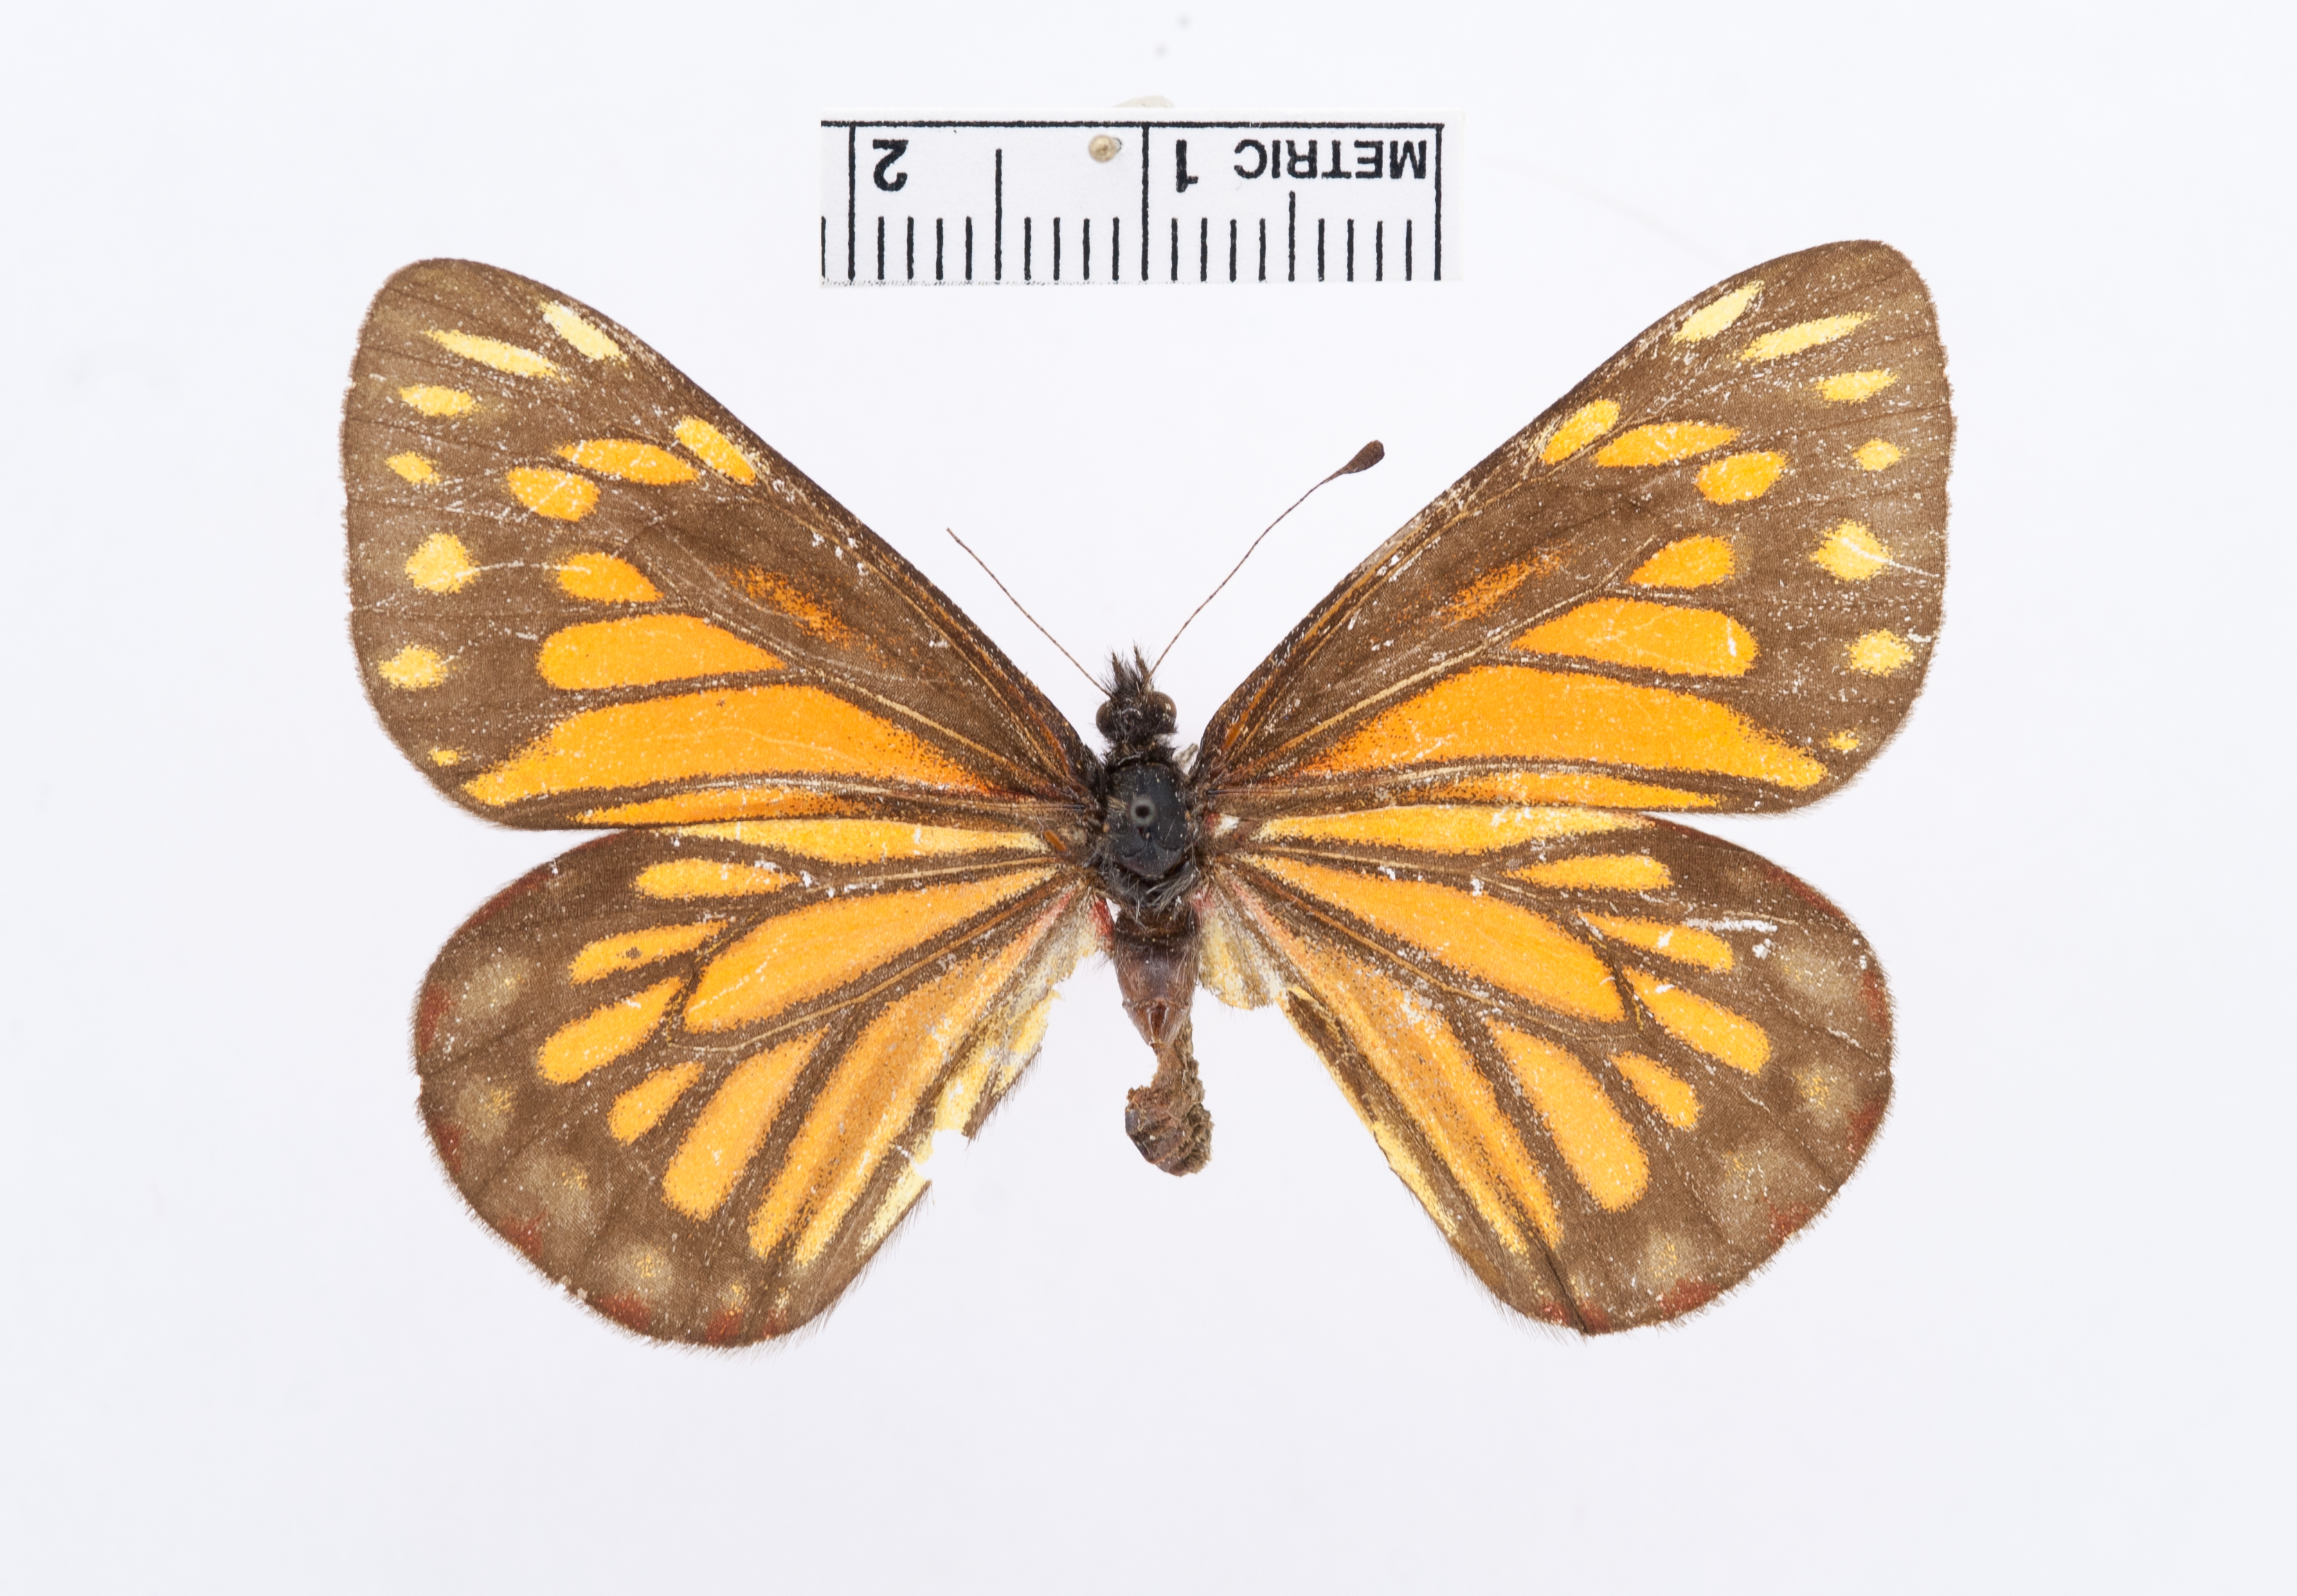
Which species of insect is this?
Archonias princetonia (also Neophasia terlootii)
